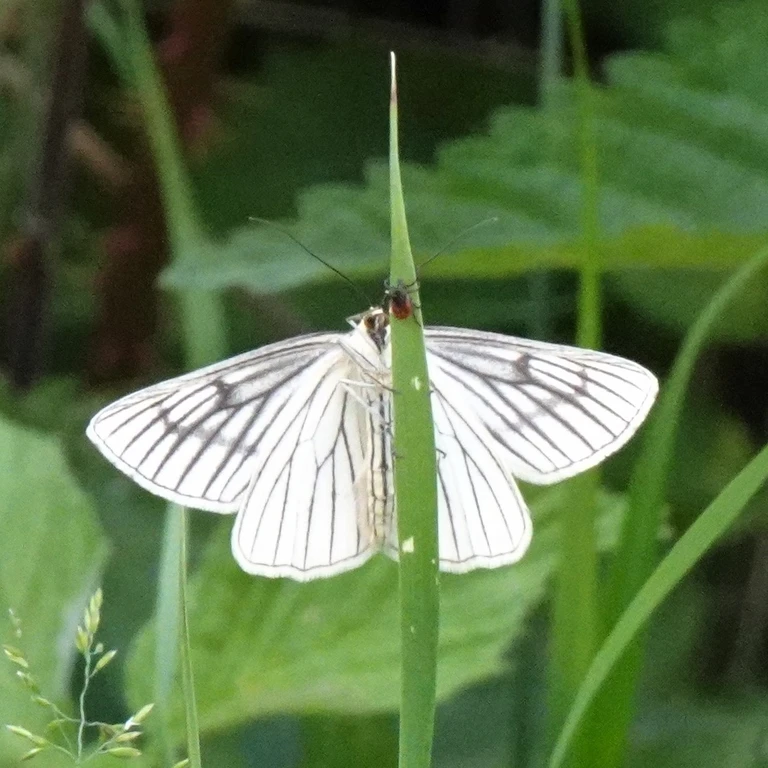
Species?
Siona lineata
